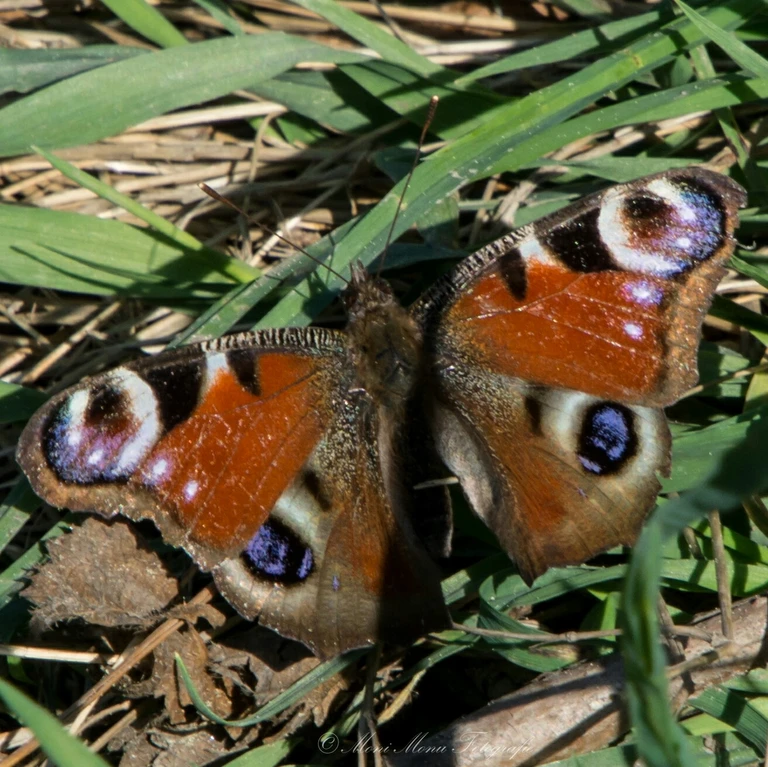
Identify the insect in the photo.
Aglais io
